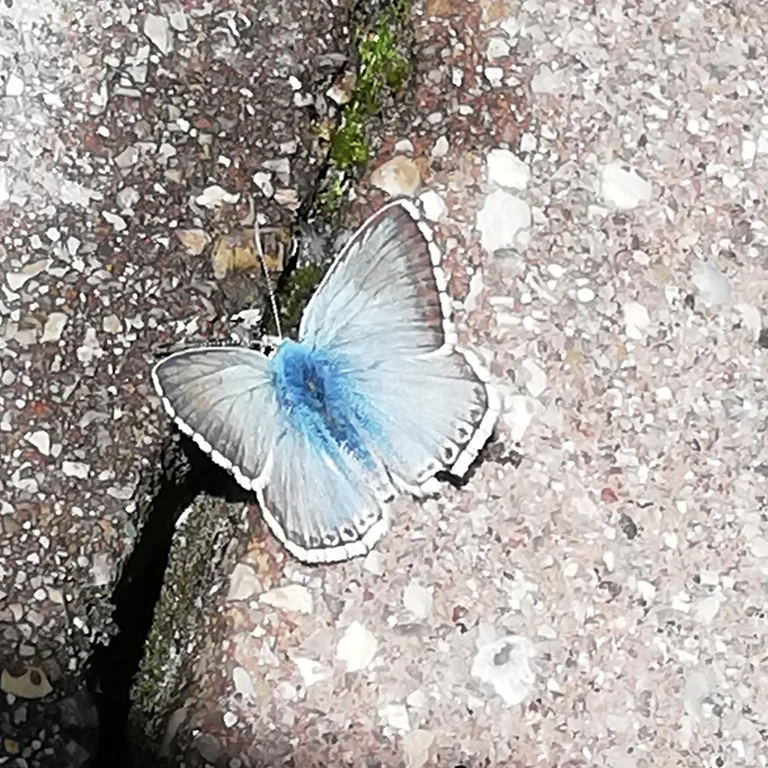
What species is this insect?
Lysandra coridon
